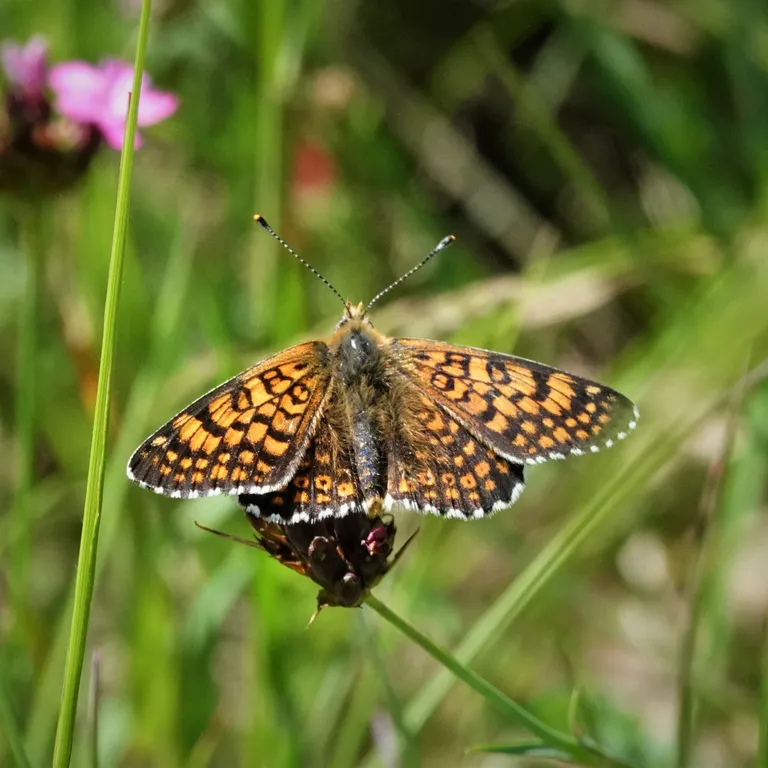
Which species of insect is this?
Melitaea cinxia
